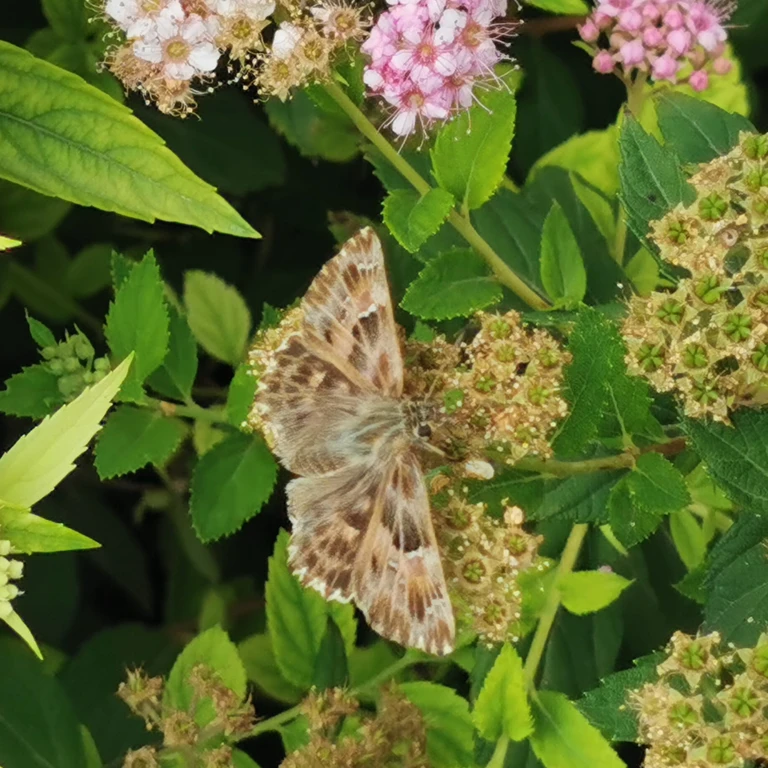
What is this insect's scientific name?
Carcharodus alceae
